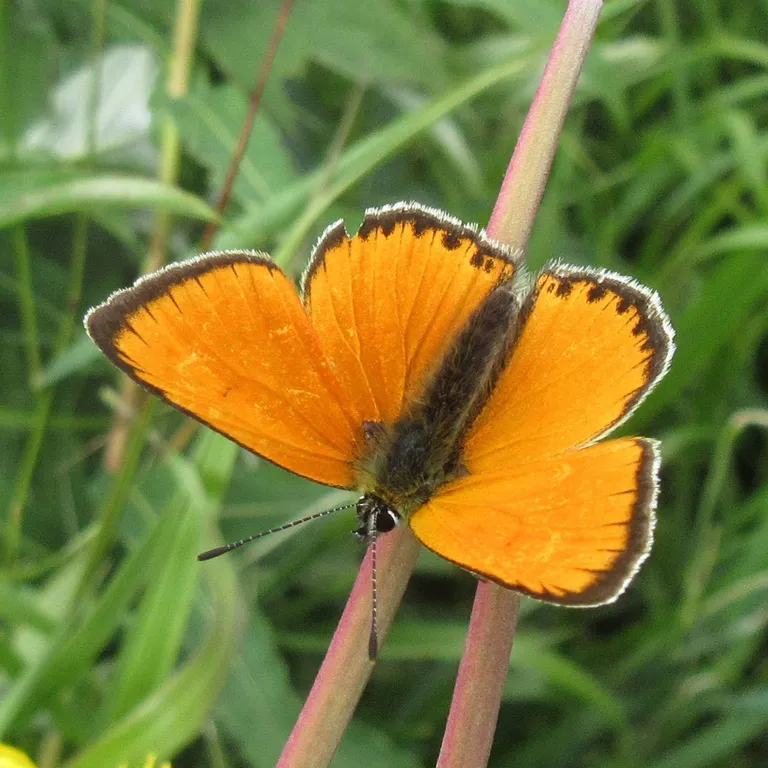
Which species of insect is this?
Lycaena virgaureae
